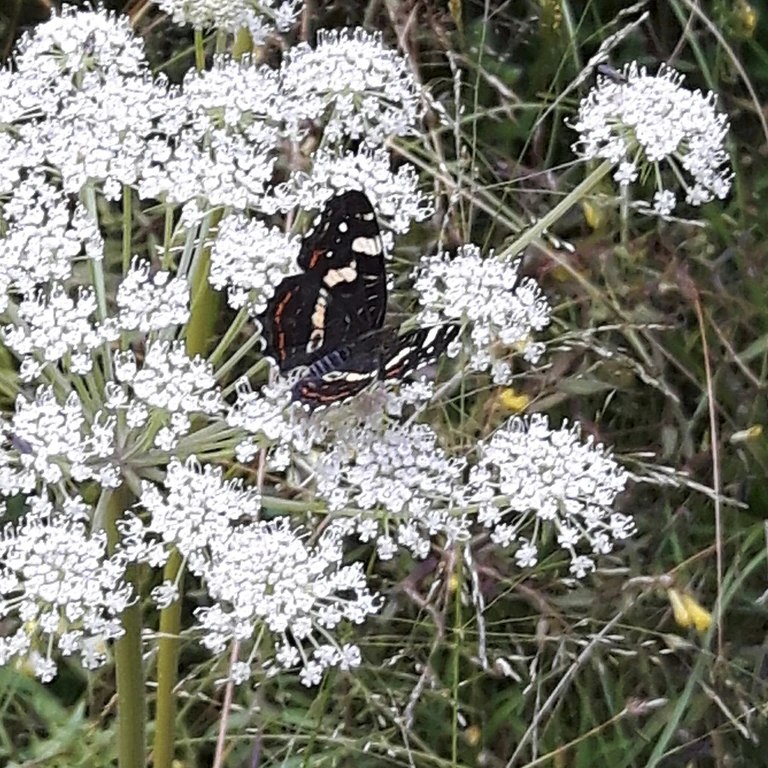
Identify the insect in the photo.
Araschnia levana
